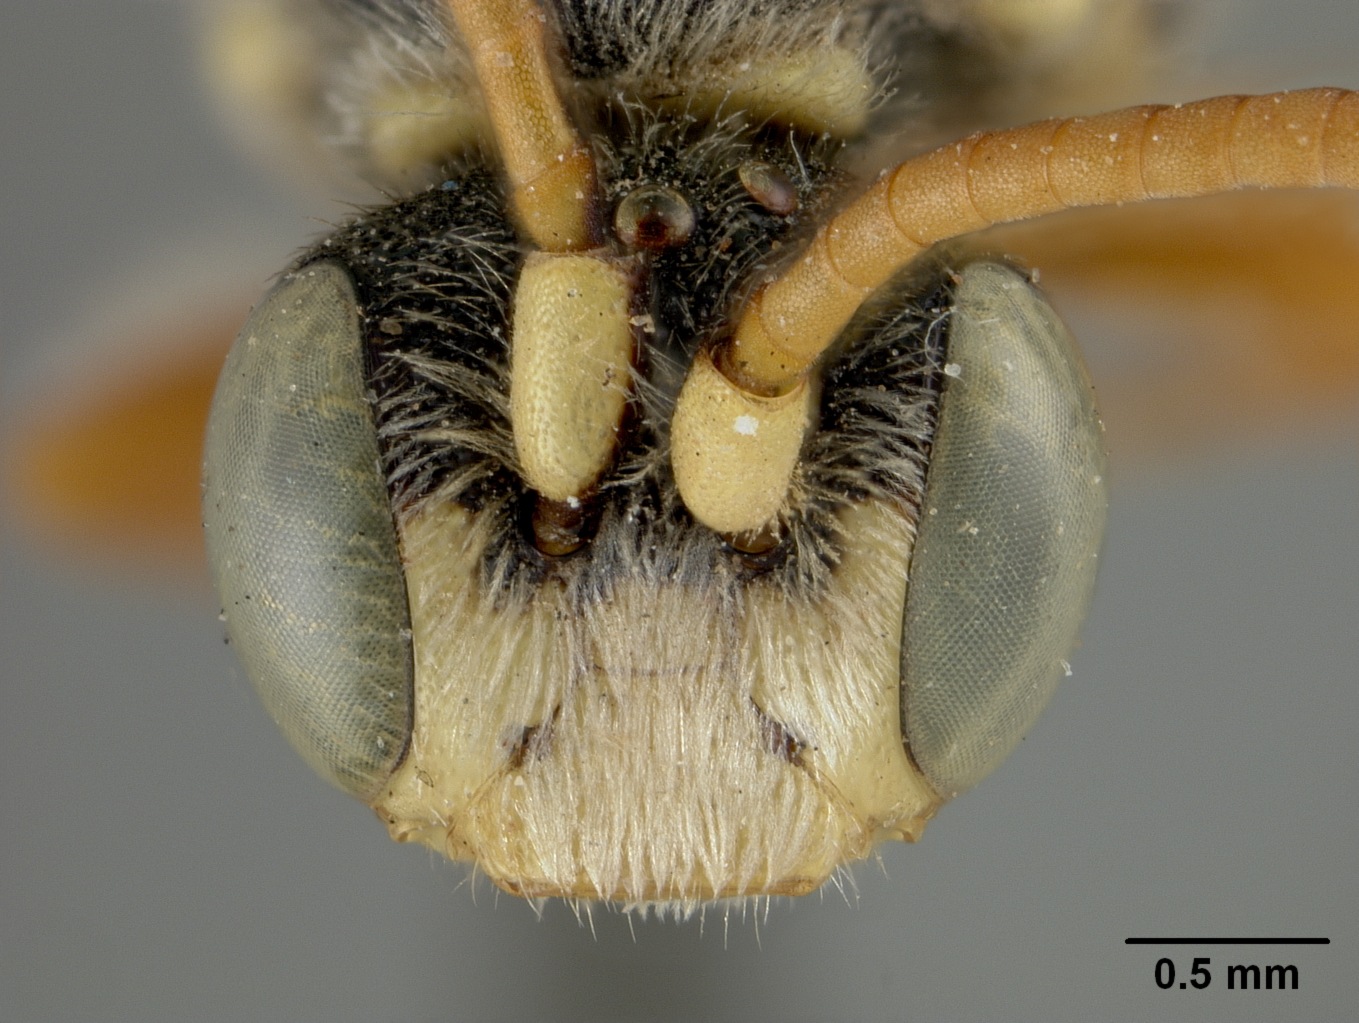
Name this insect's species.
Nomada sophiarum
